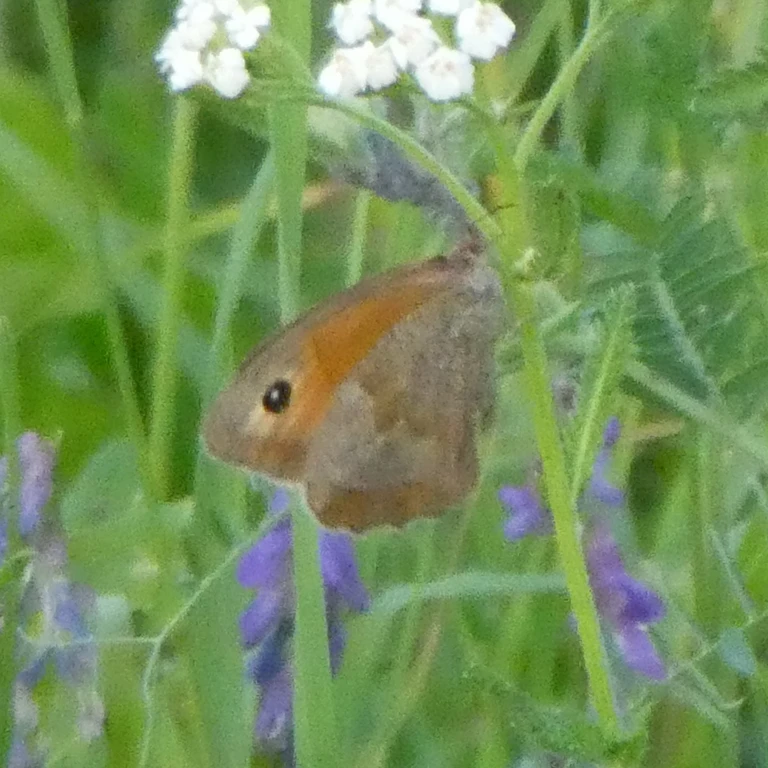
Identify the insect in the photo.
Maniola jurtina
